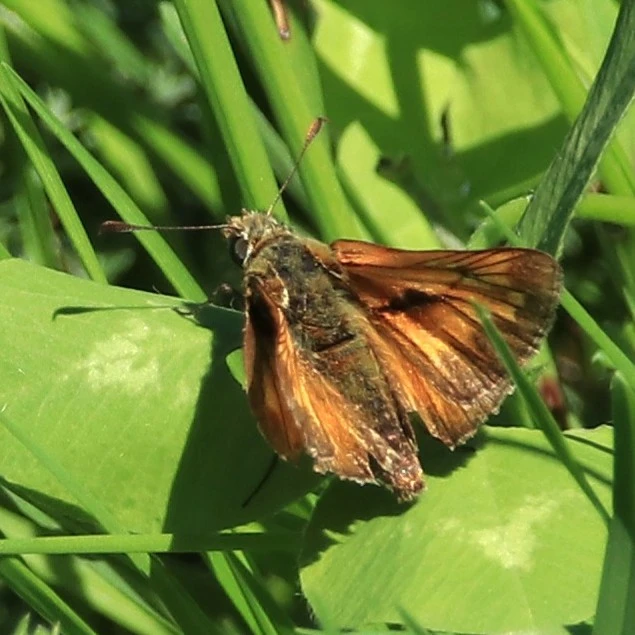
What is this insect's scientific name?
Ochlodes sylvanus (also Ochlodes venata)
